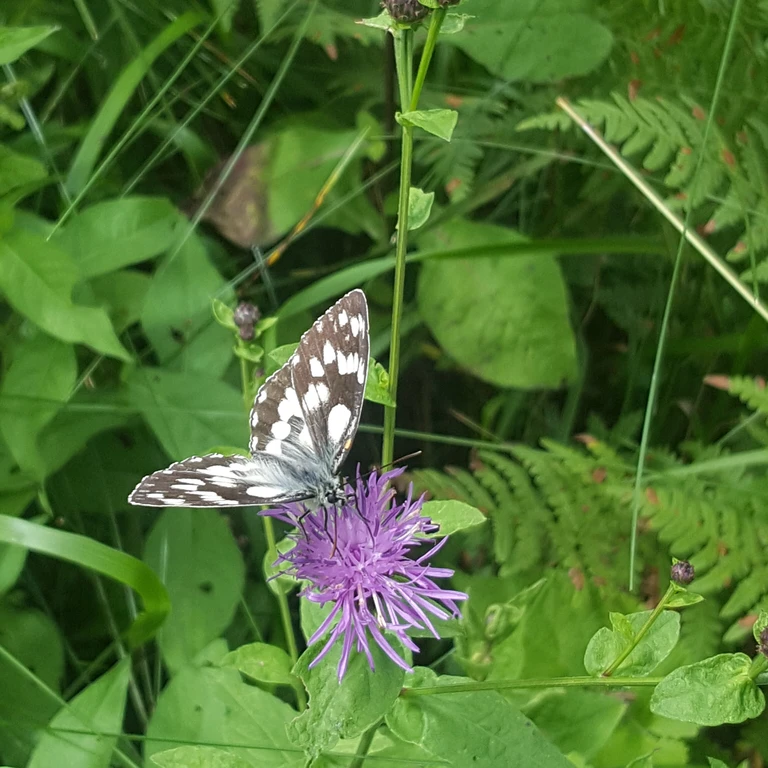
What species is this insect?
Melanargia galathea
